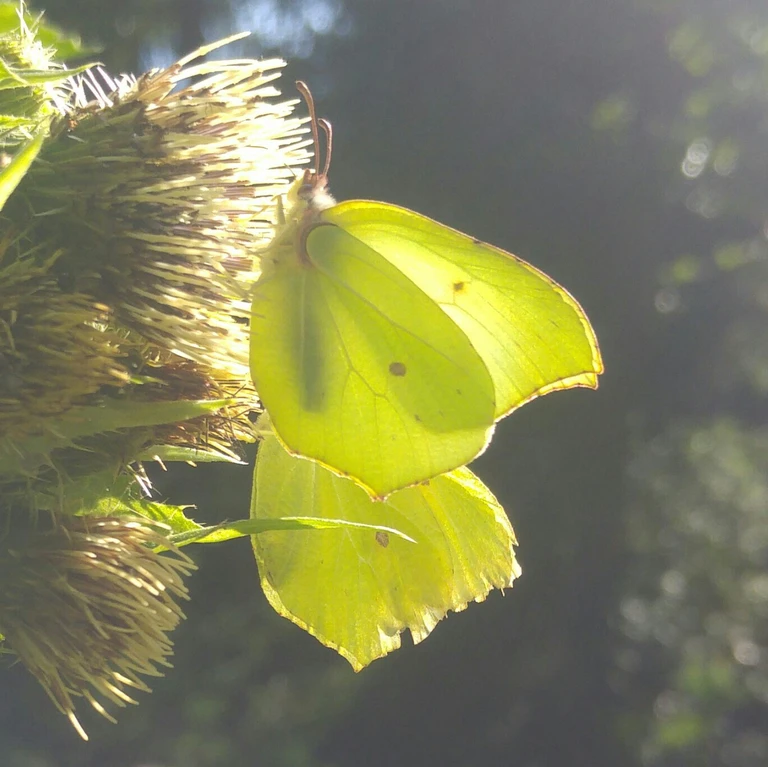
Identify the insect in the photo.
Gonepteryx rhamni
